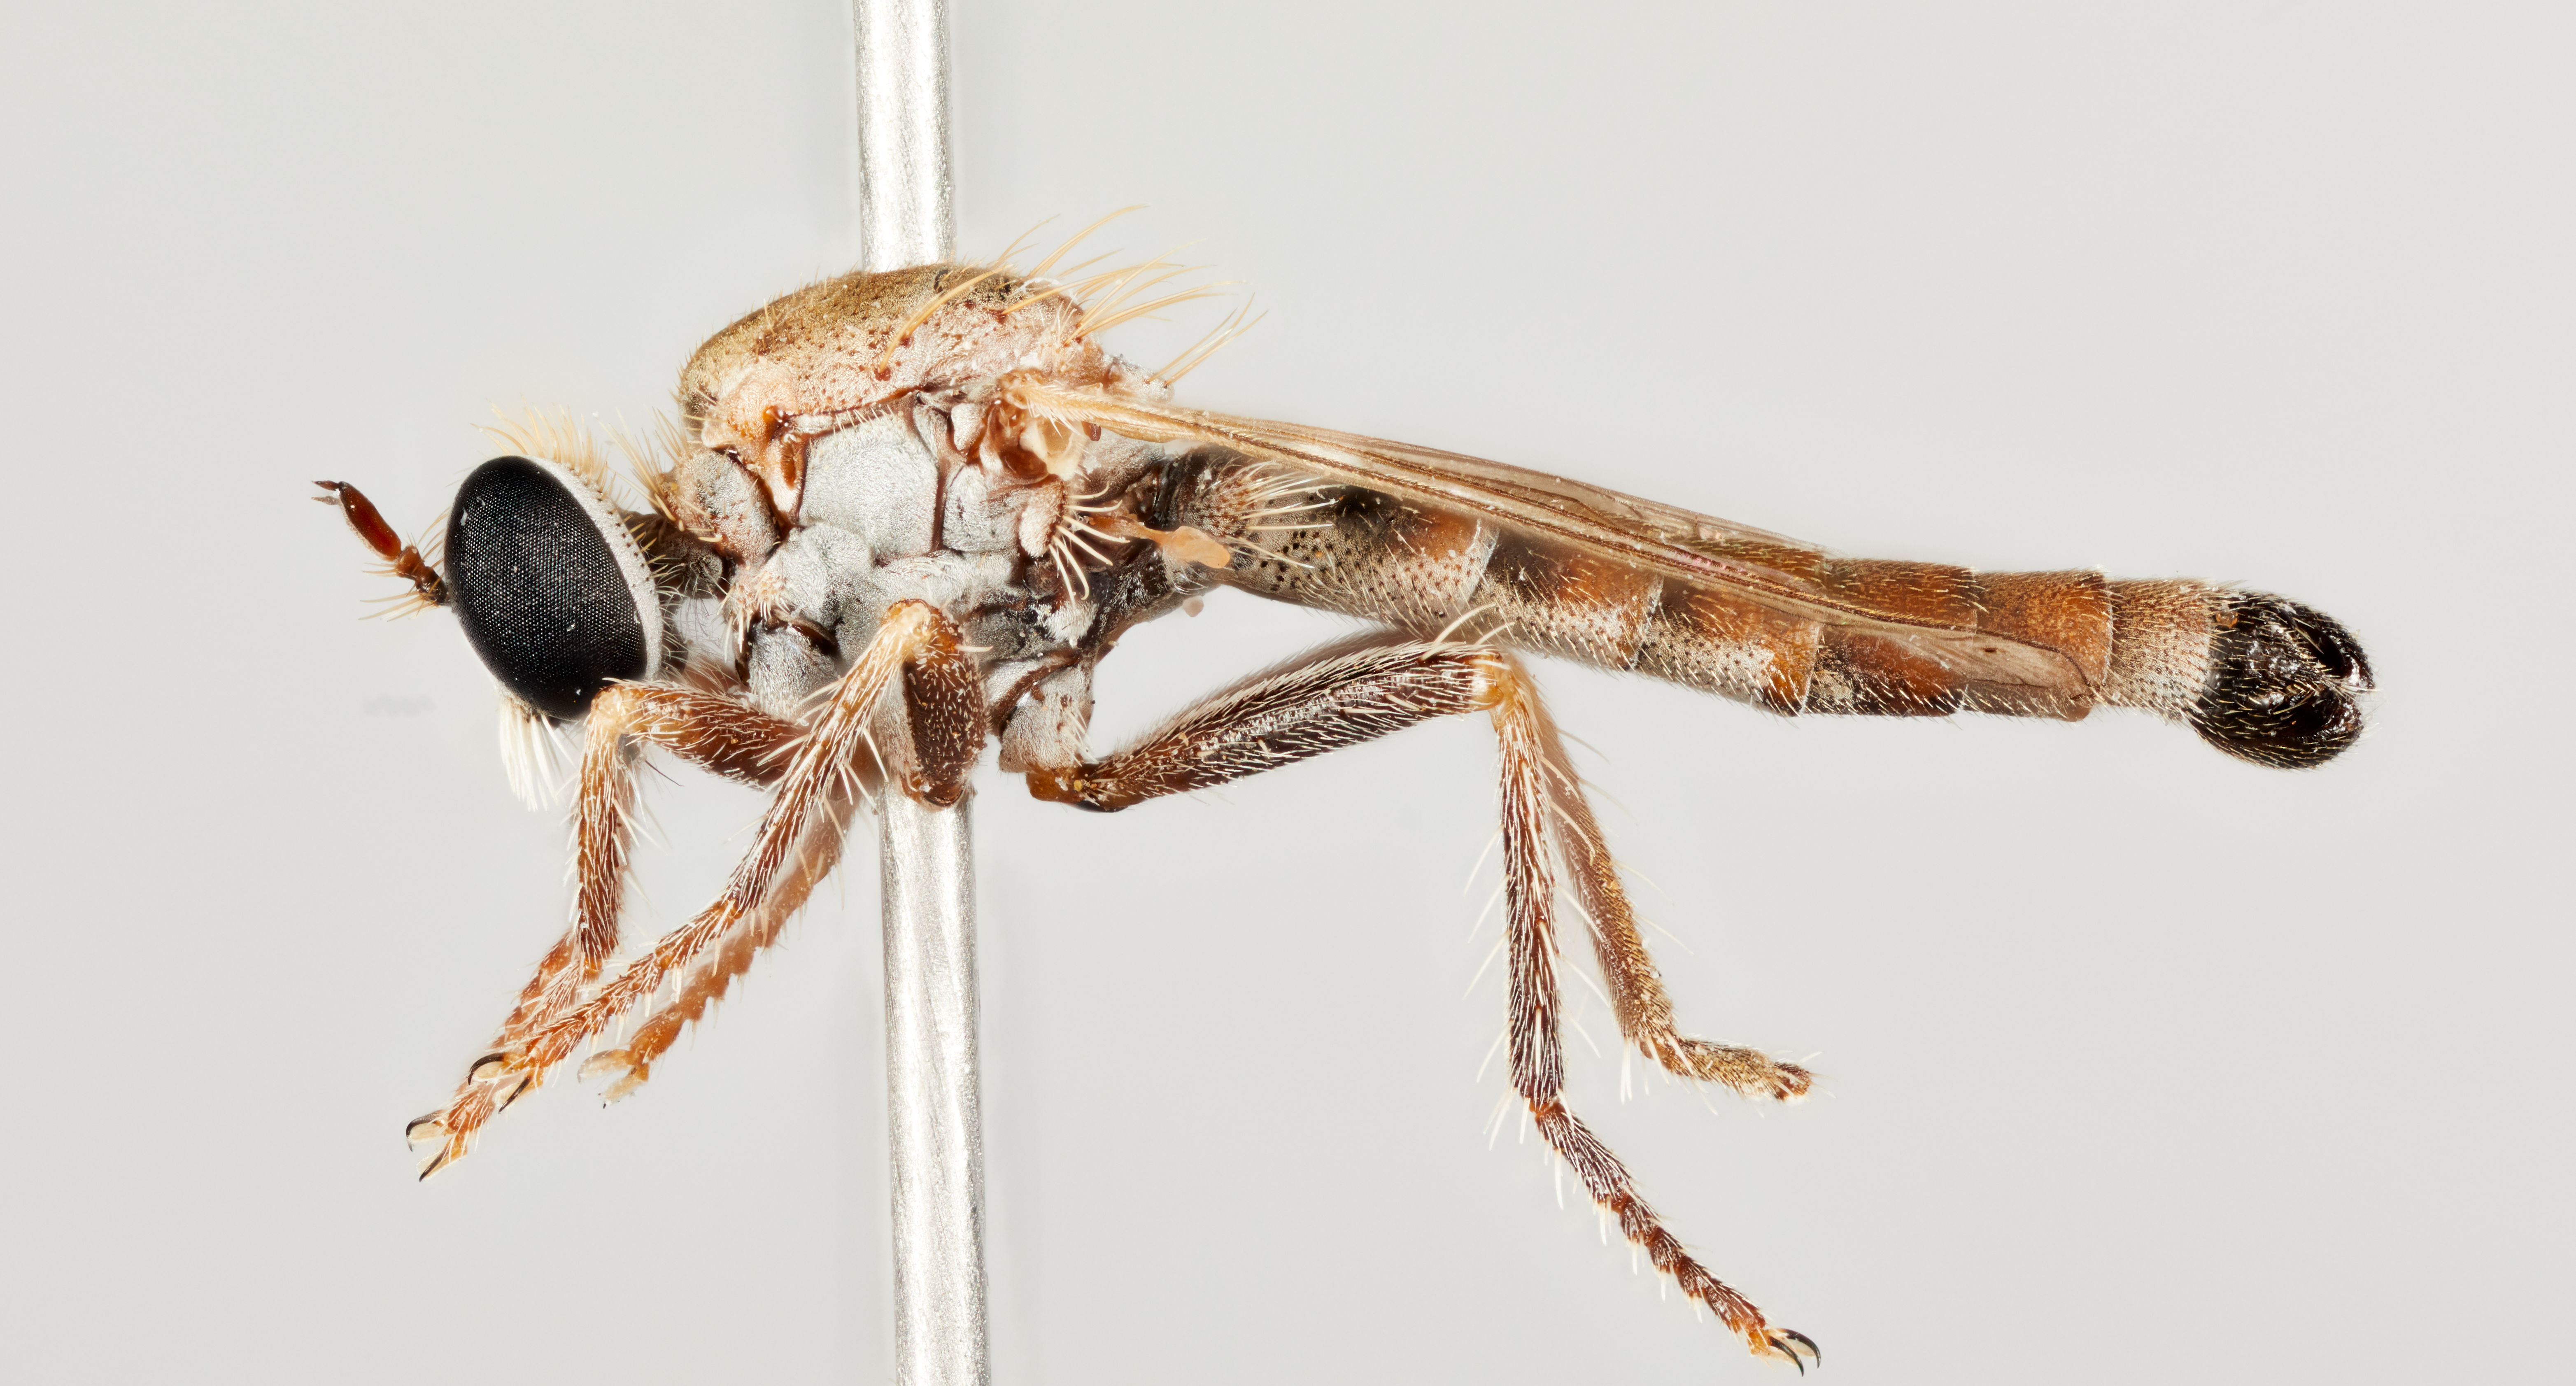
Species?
Microphontes gaiophanes
